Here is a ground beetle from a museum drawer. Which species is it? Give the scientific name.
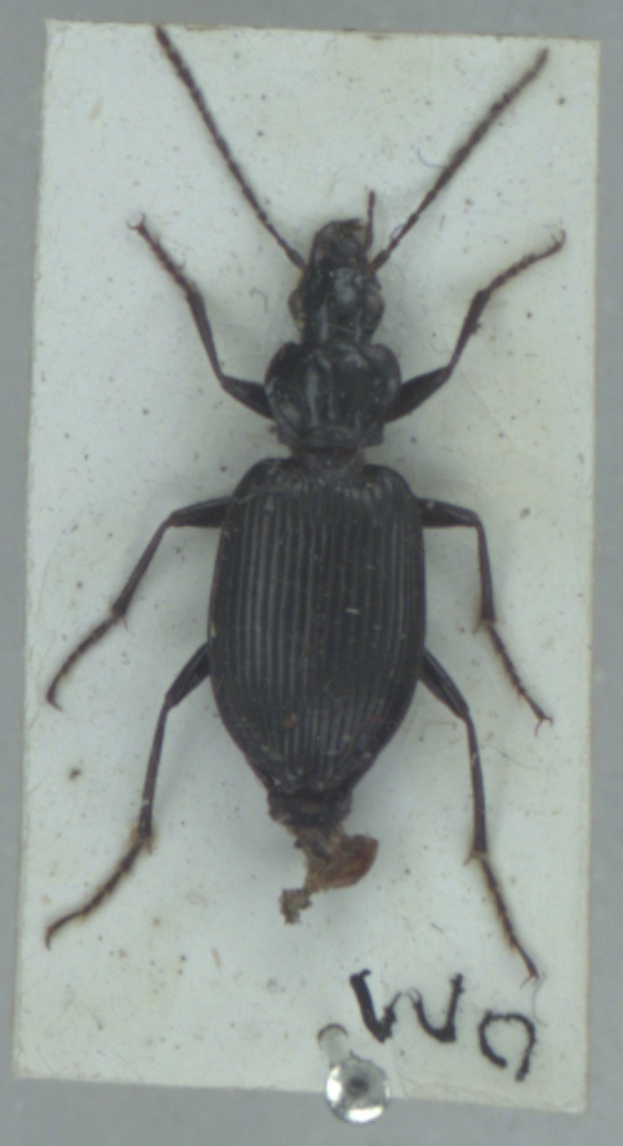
Platynus assimilis
